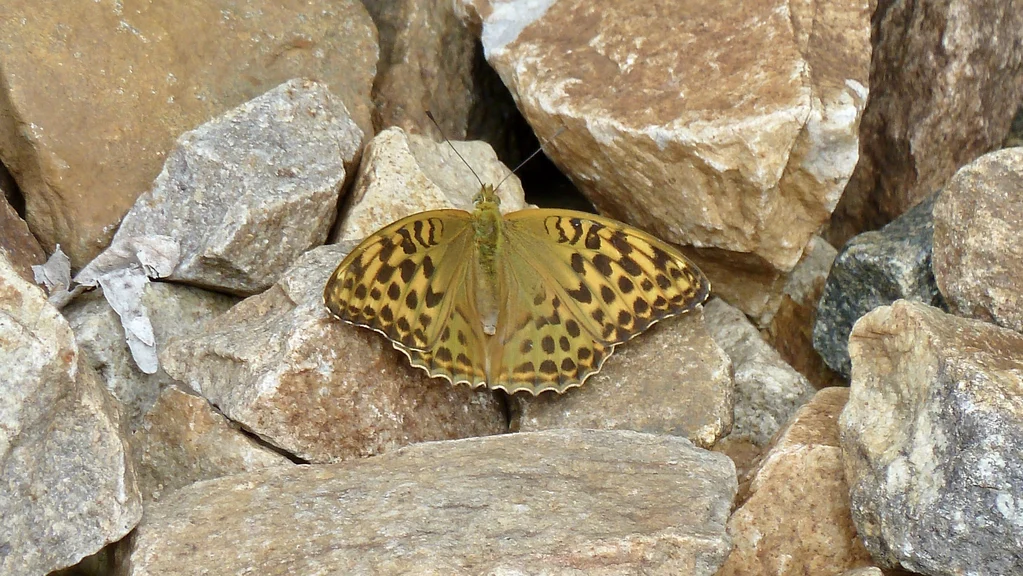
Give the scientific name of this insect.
Argynnis paphia
